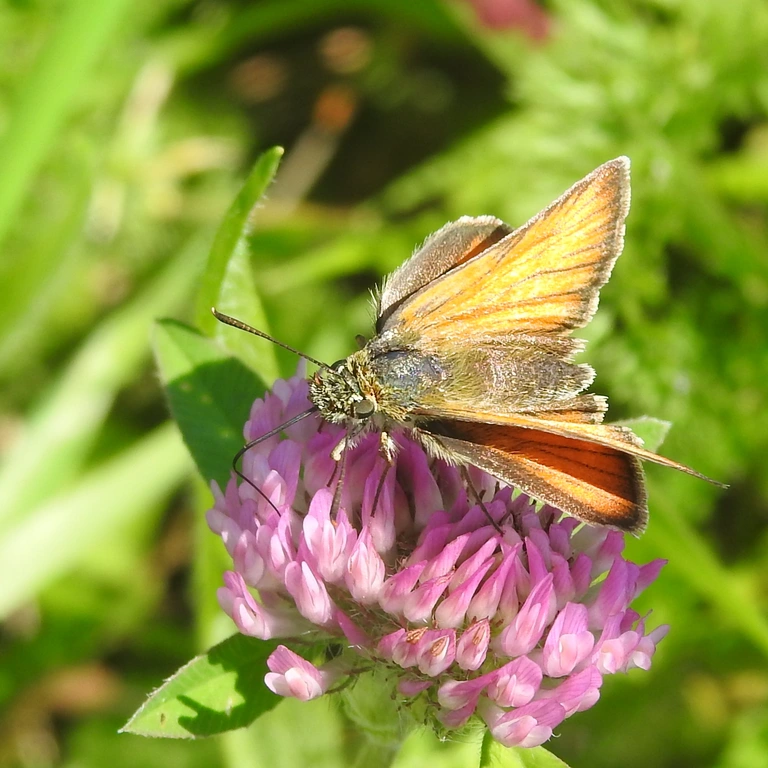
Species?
Thymelicus sylvestris
